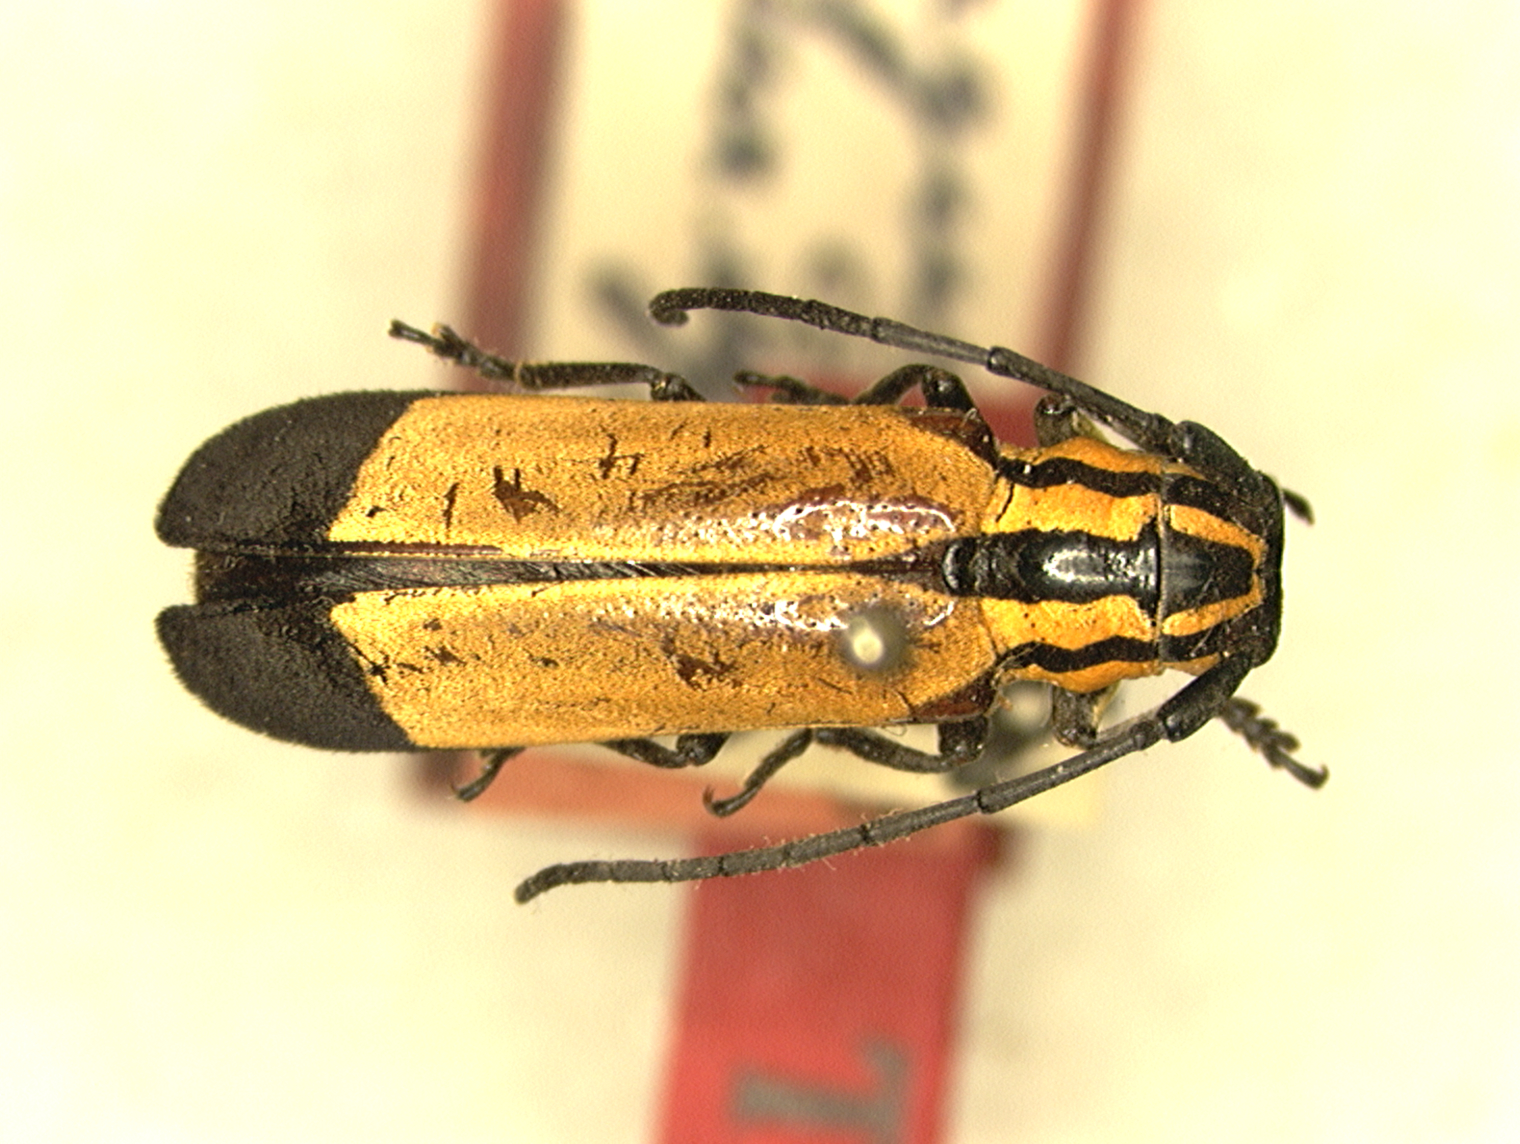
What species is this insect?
Chariesthes ertli (also Peritragus ertli)
